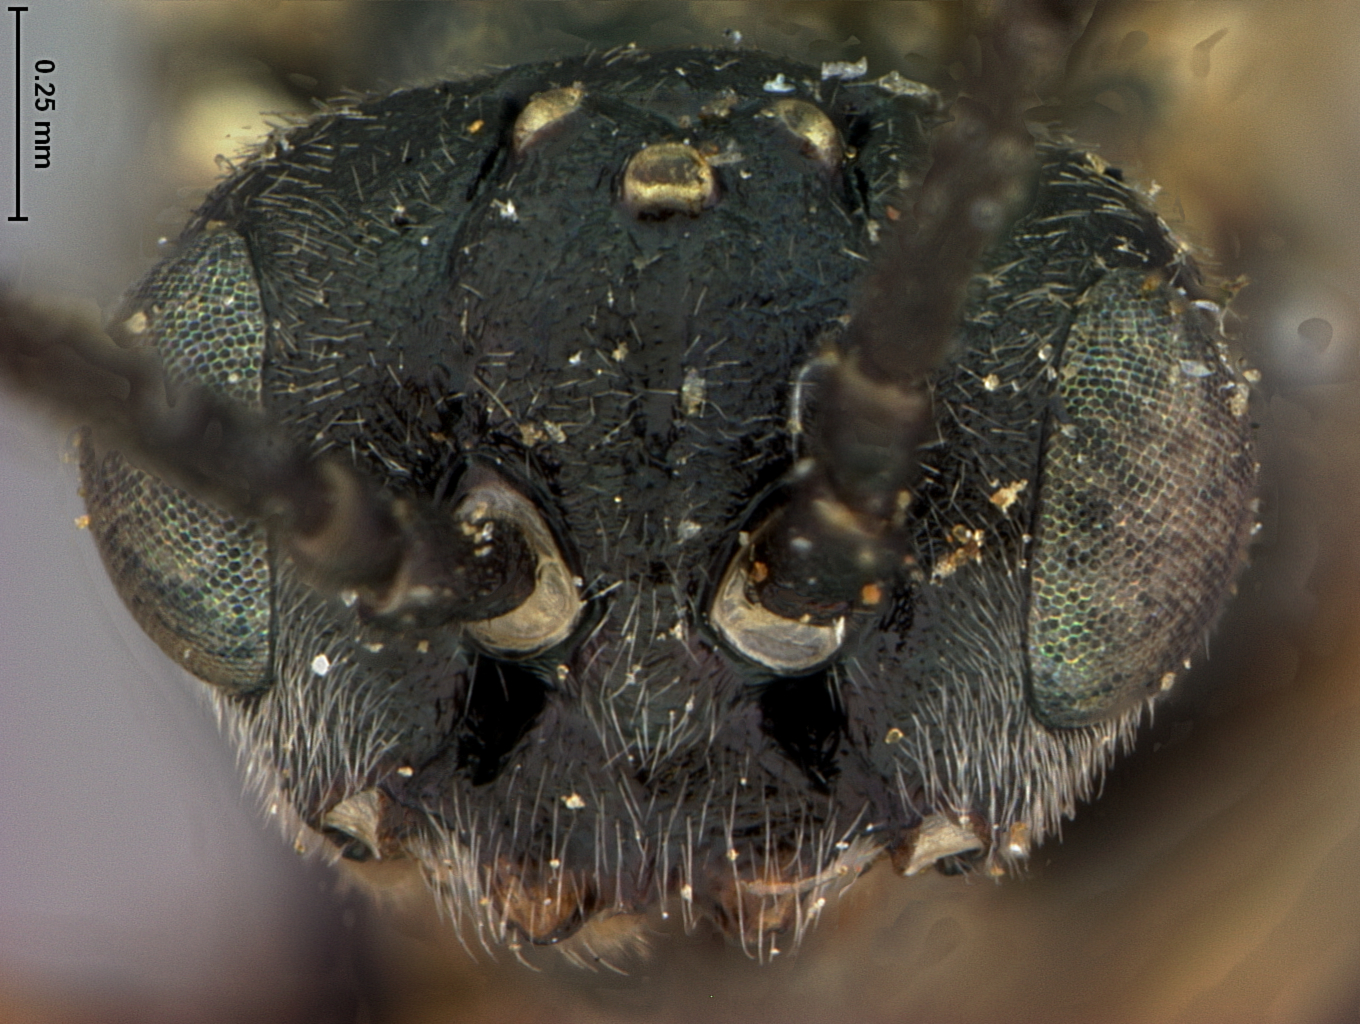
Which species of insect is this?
Empria melanostoma
